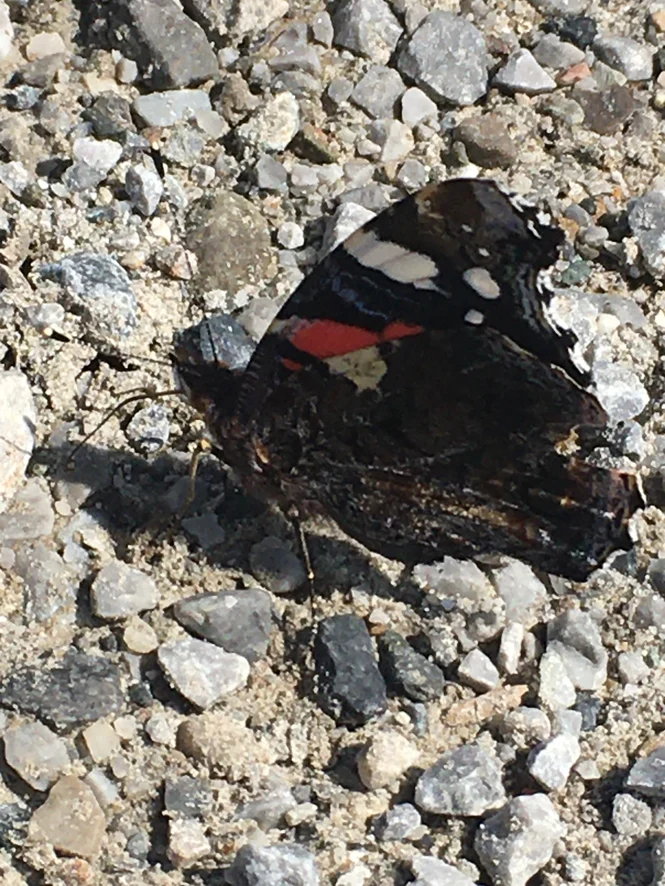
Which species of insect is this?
Vanessa atalanta
